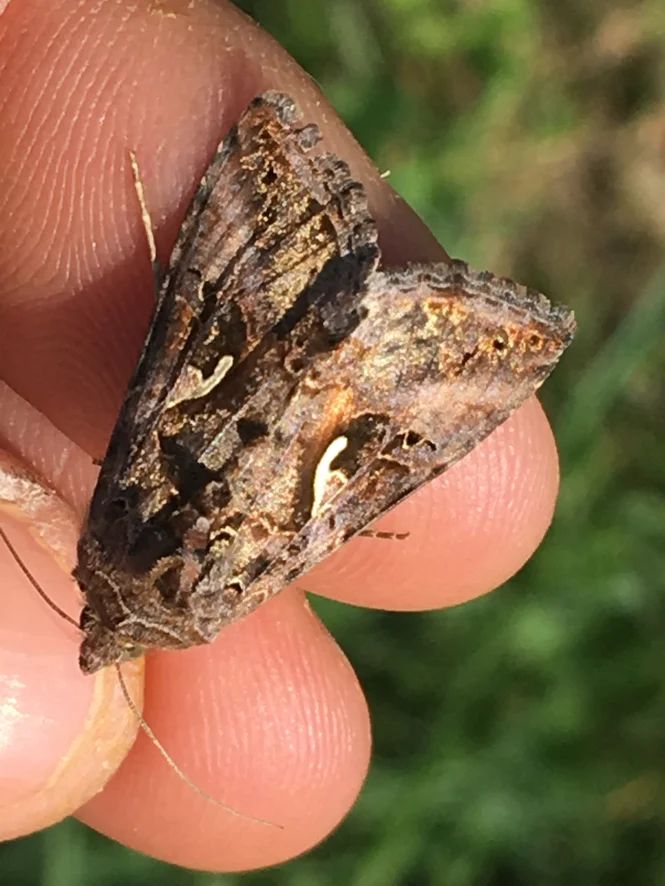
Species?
Autographa gamma
